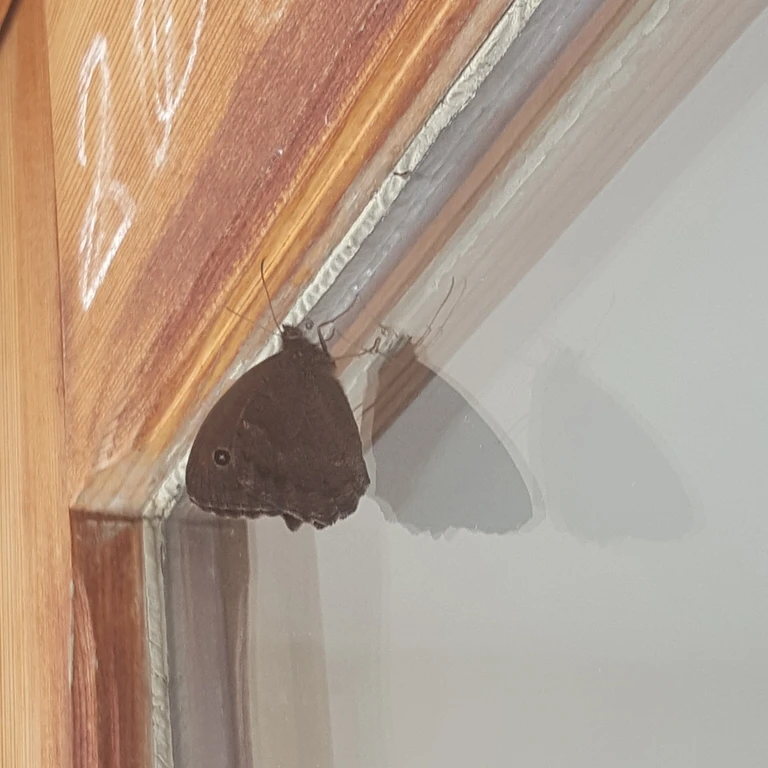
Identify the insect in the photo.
Minois dryas
